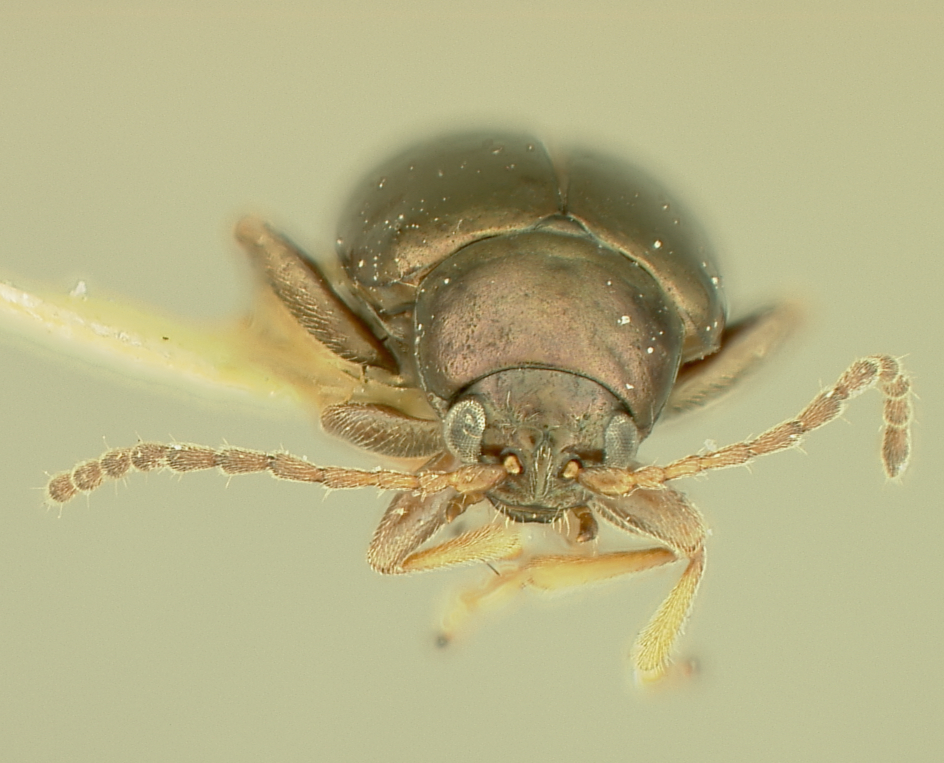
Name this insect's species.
Haltica texana (also Altica texana)
